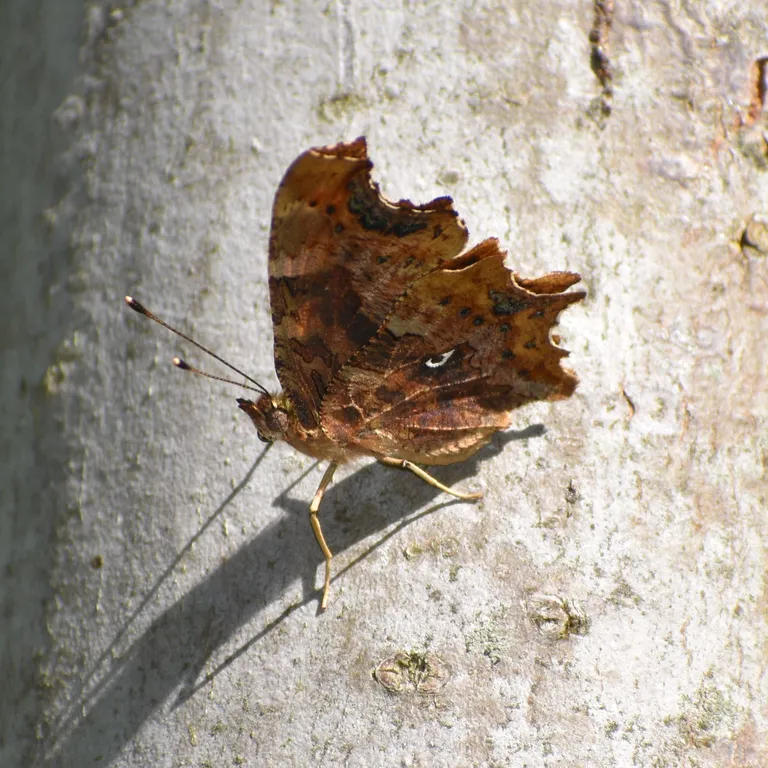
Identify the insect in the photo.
Polygonia c-album
